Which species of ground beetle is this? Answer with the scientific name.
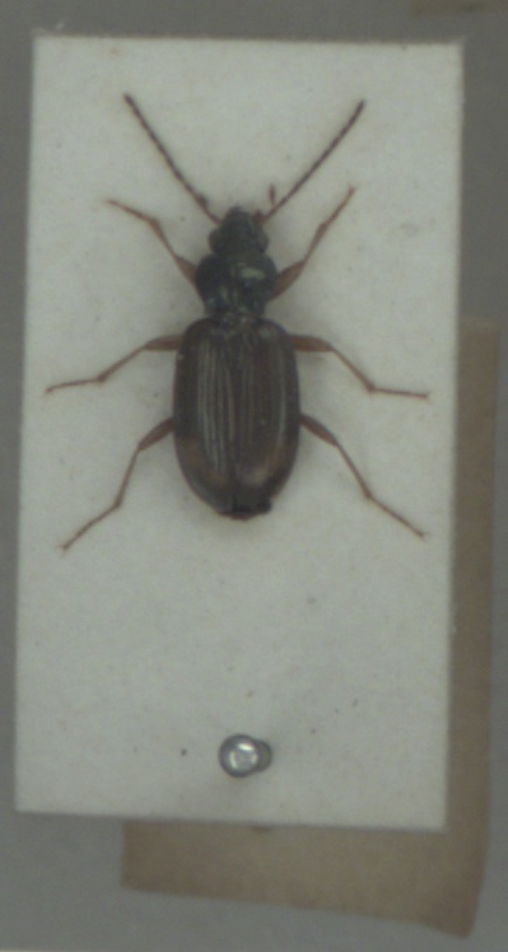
Bembidion lunatum
